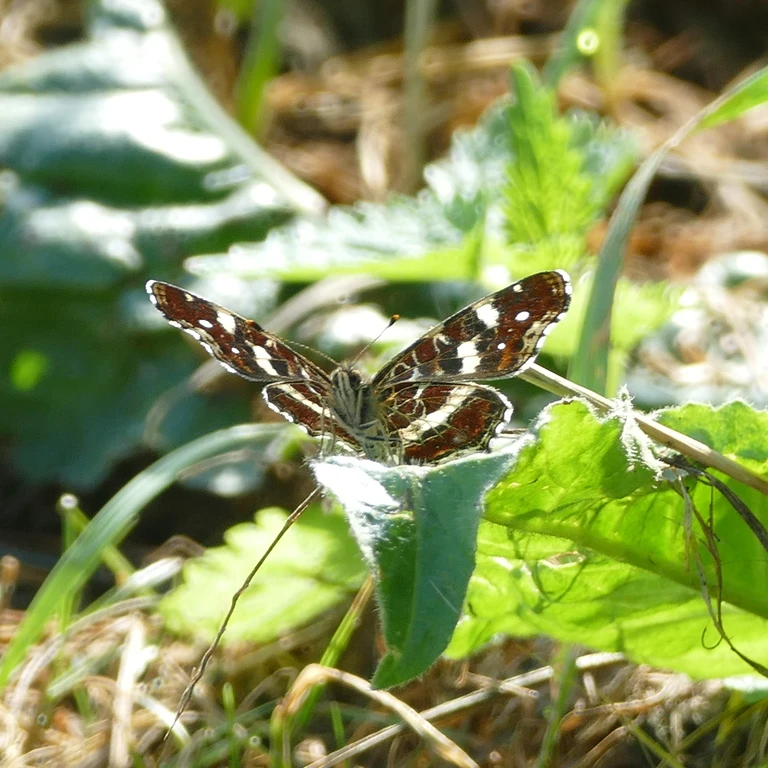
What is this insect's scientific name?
Araschnia levana
